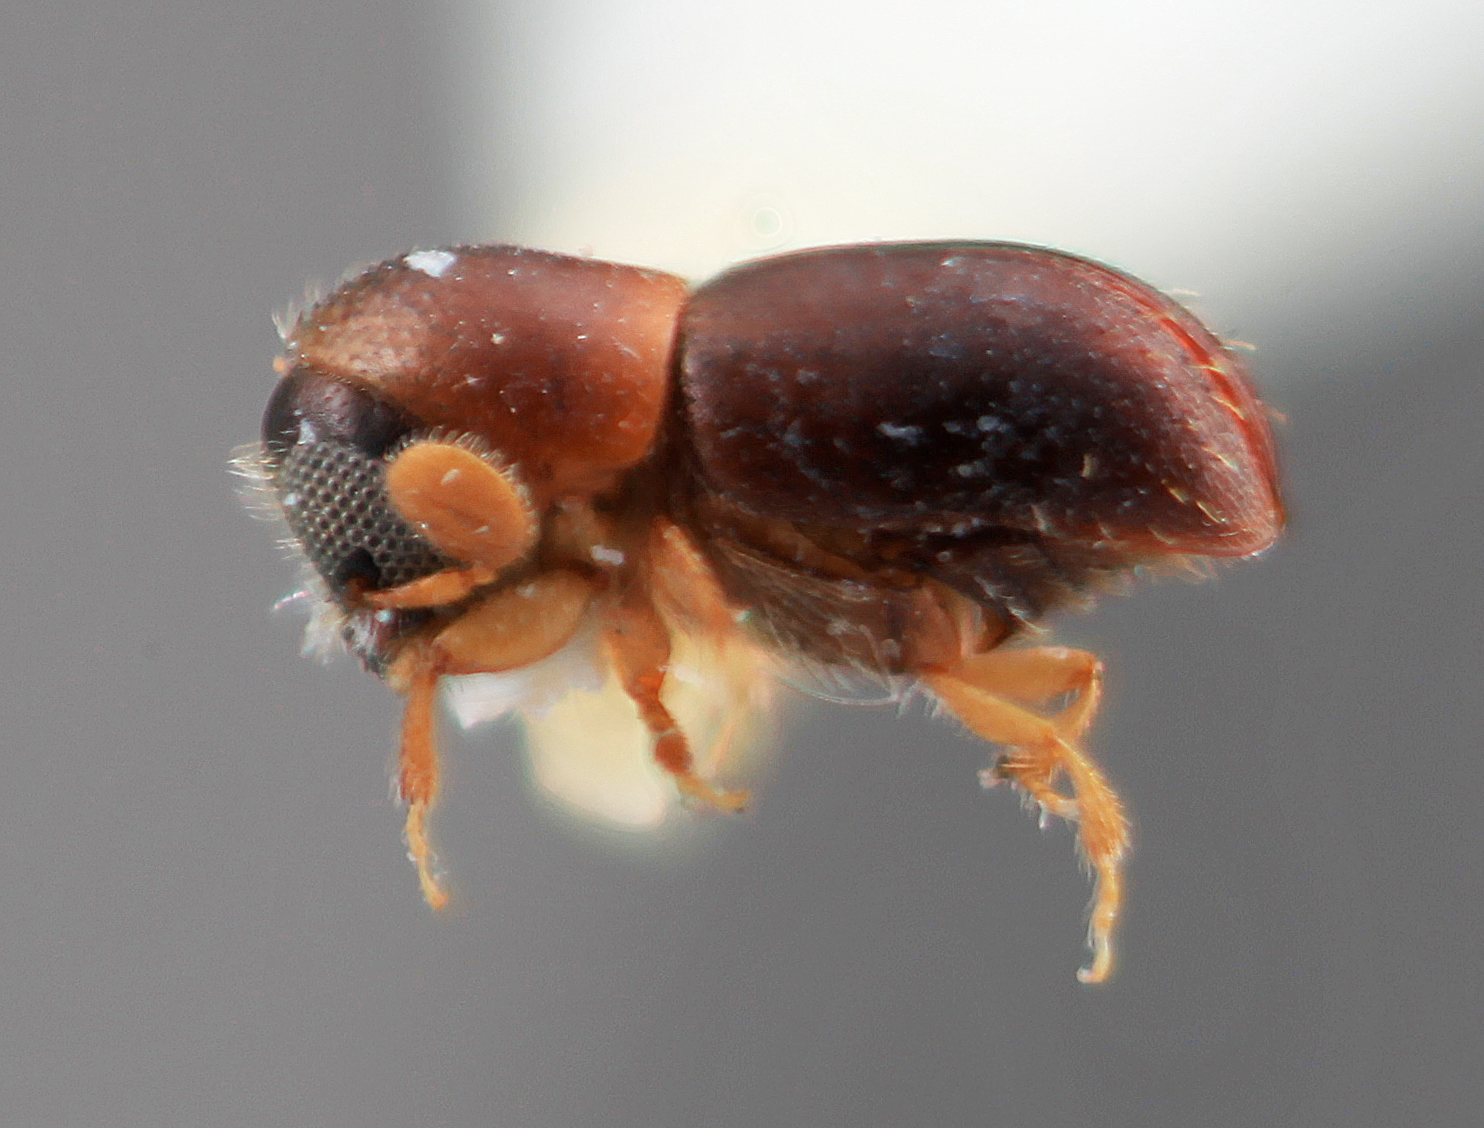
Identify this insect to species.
Corthylus oculatus
